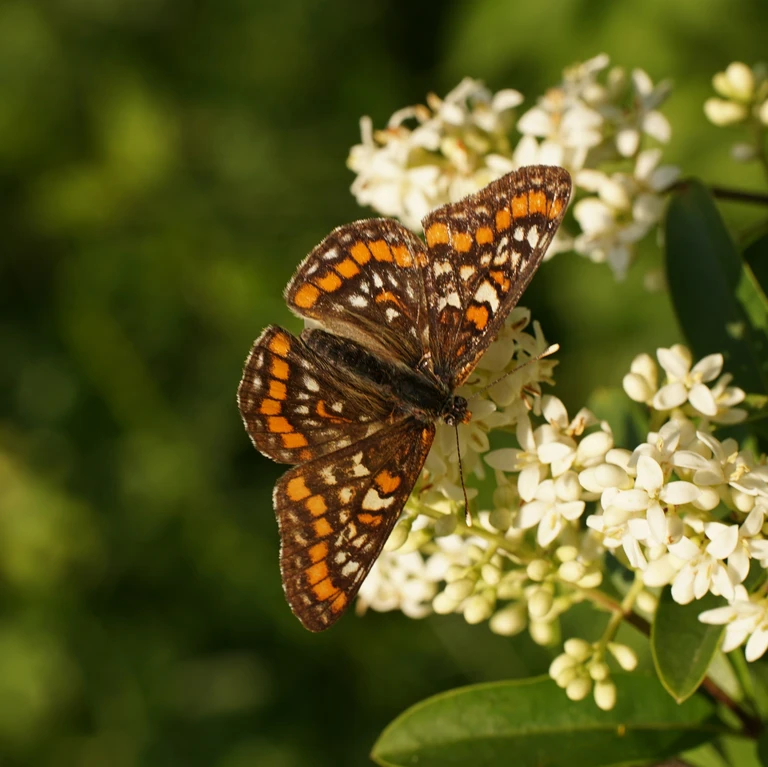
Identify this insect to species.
Euphydryas maturna
